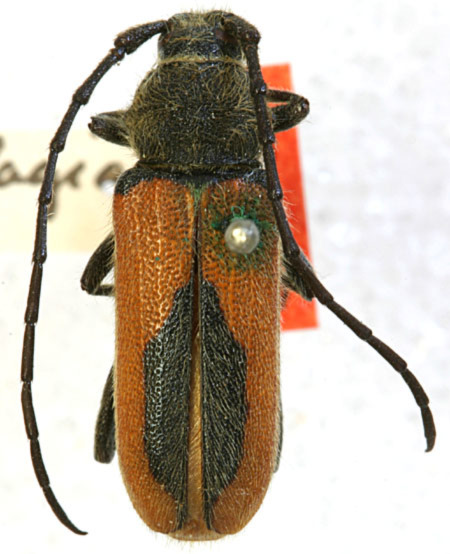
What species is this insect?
Crossidius plagiatus (also Crossidius punctatus)
